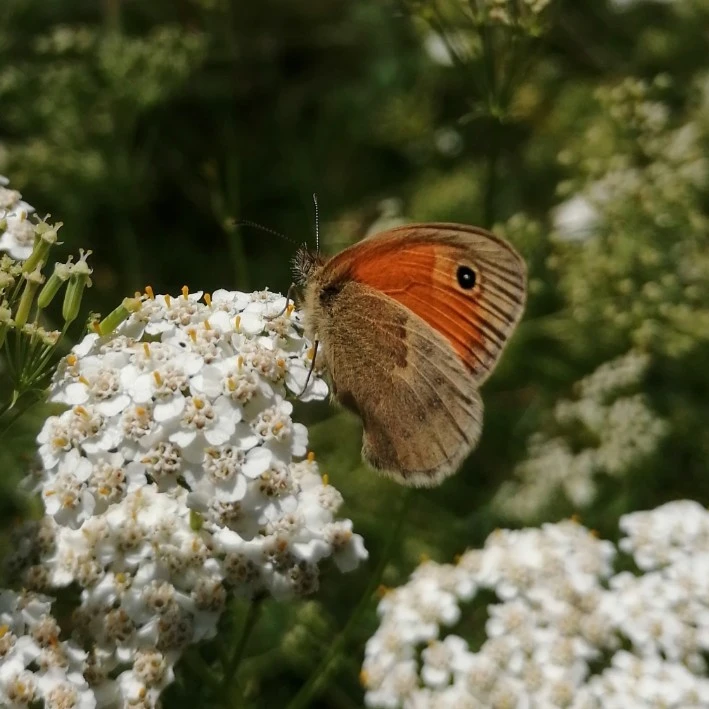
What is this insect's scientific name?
Coenonympha pamphilus
